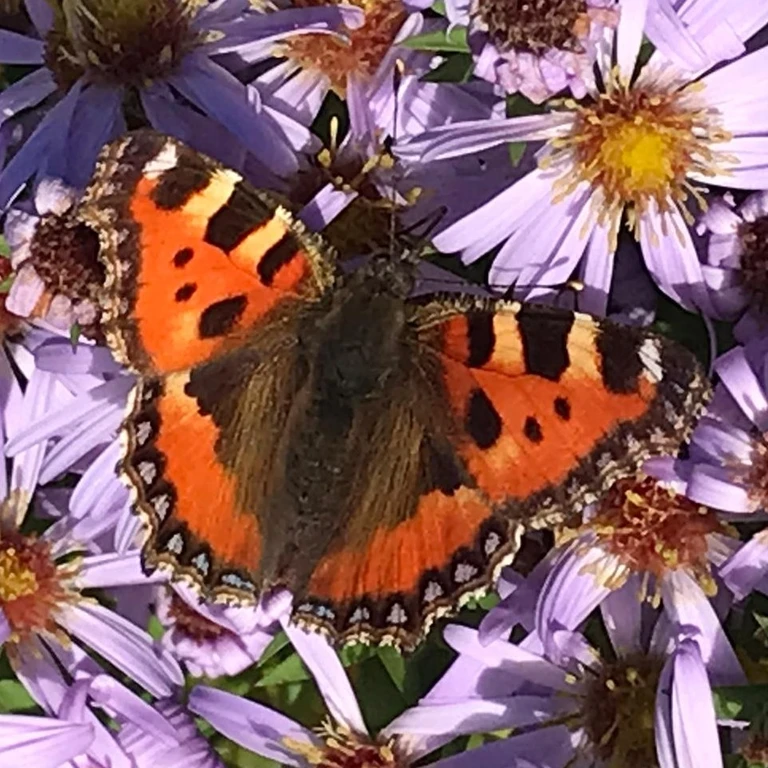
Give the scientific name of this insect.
Aglais urticae
